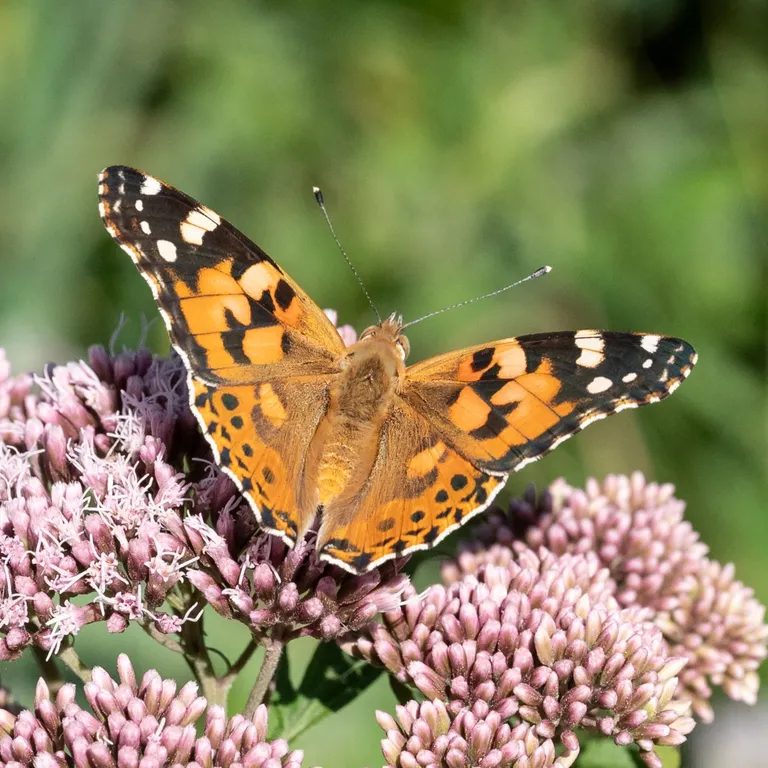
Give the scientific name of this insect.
Vanessa cardui
